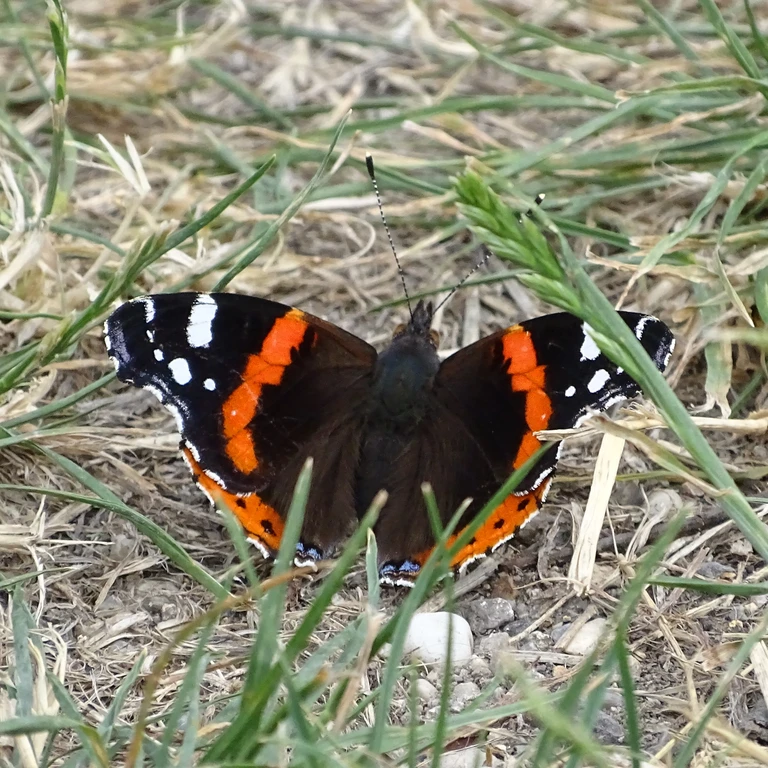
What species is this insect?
Vanessa atalanta
